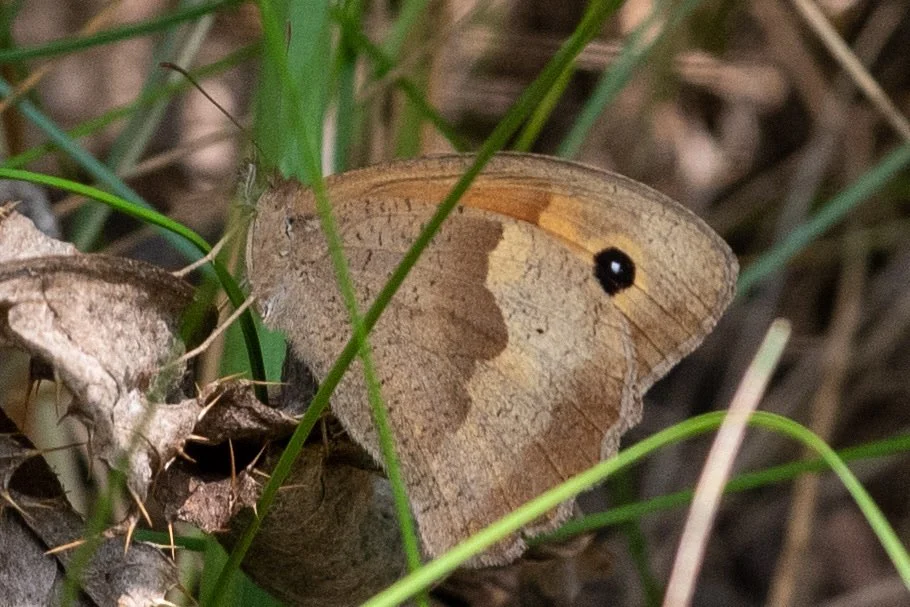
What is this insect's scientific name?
Maniola jurtina
